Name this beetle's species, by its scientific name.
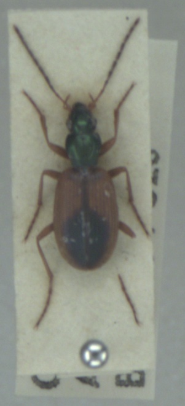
Anchomenus dorsalis
